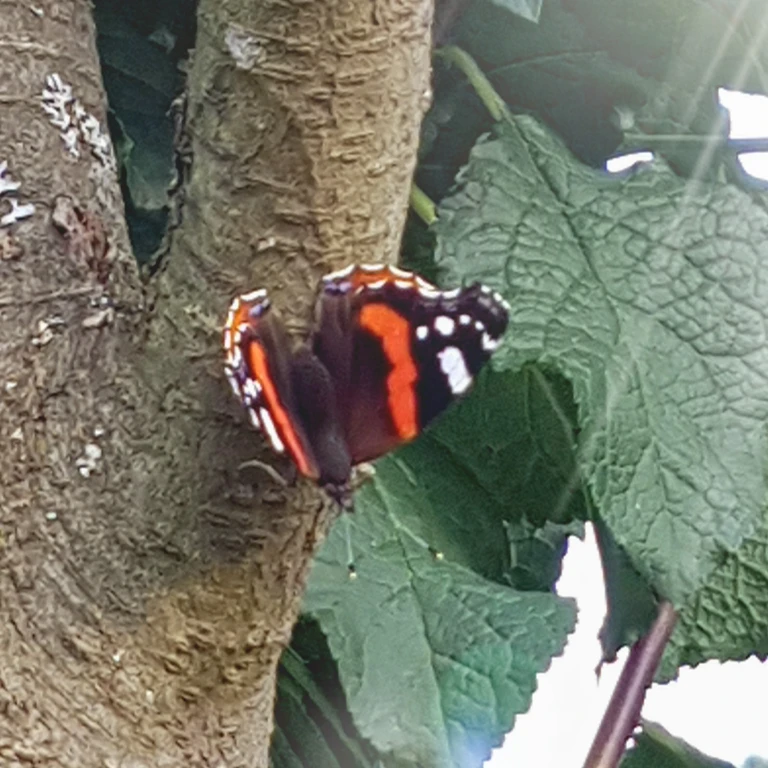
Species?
Vanessa atalanta
